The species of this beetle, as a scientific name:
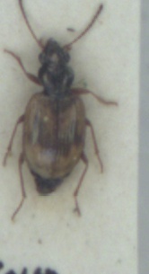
Bembidion pallidipenne
